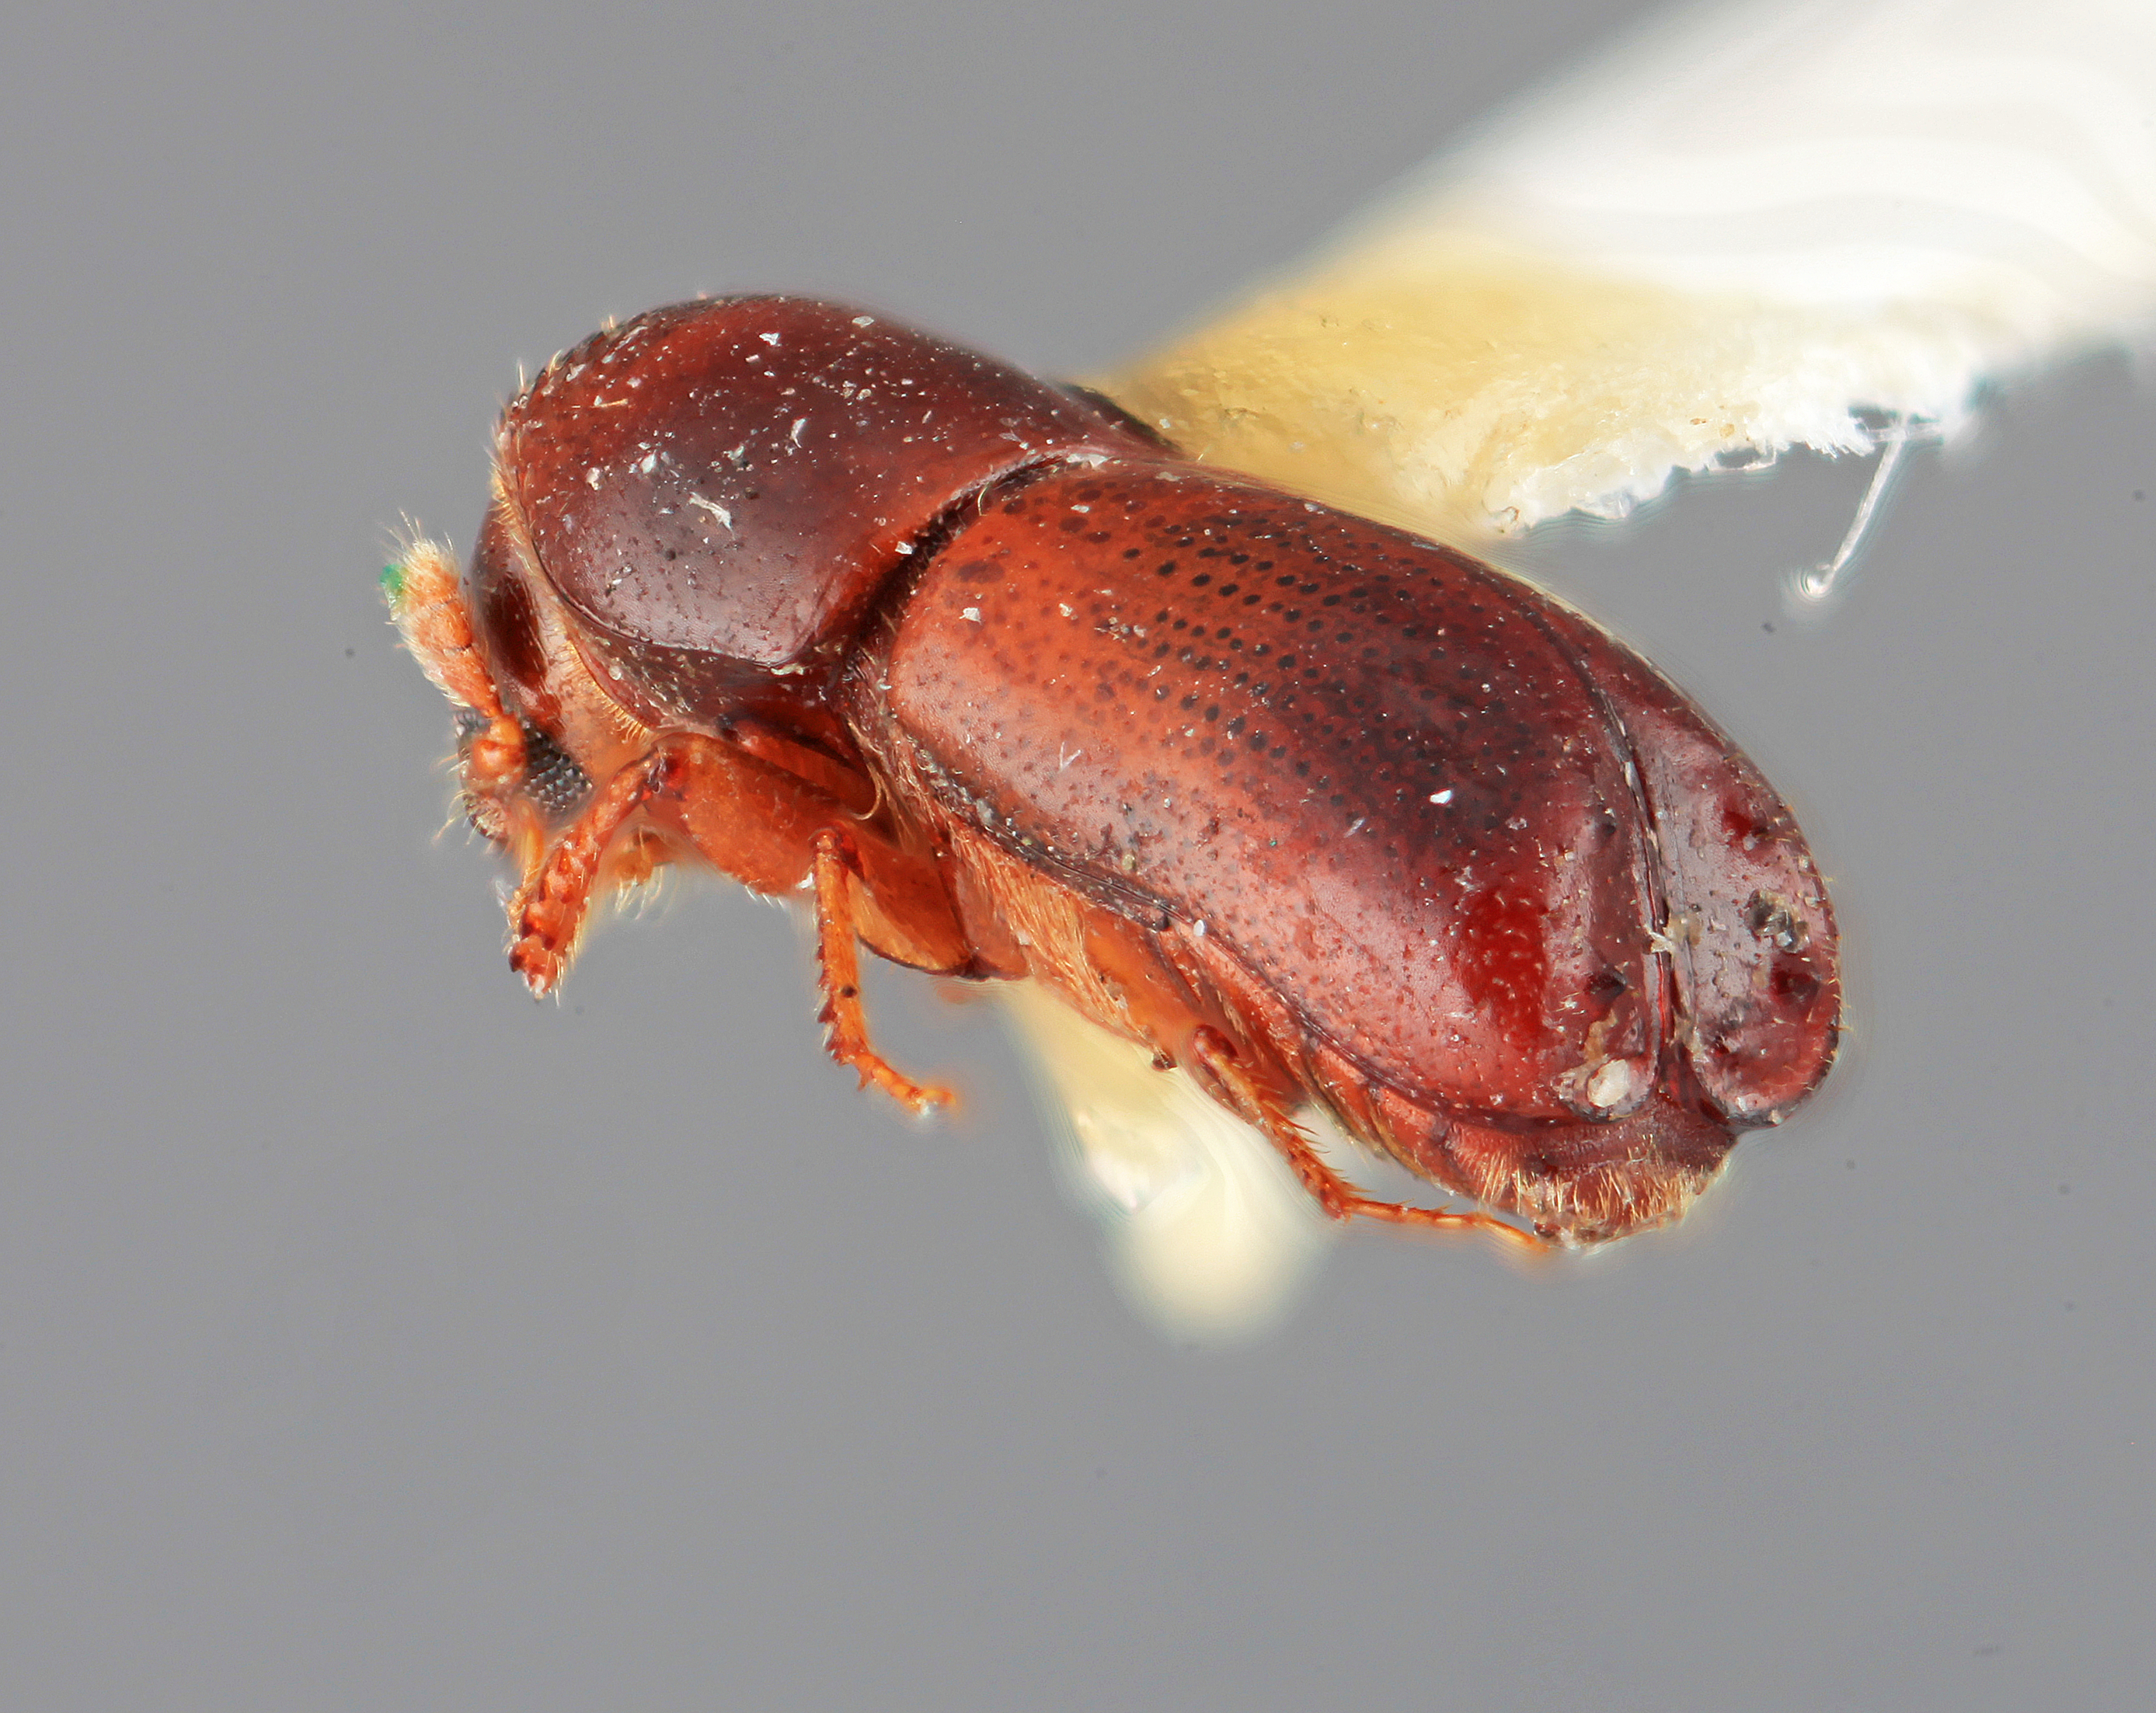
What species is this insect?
Monarthrum carinulum
